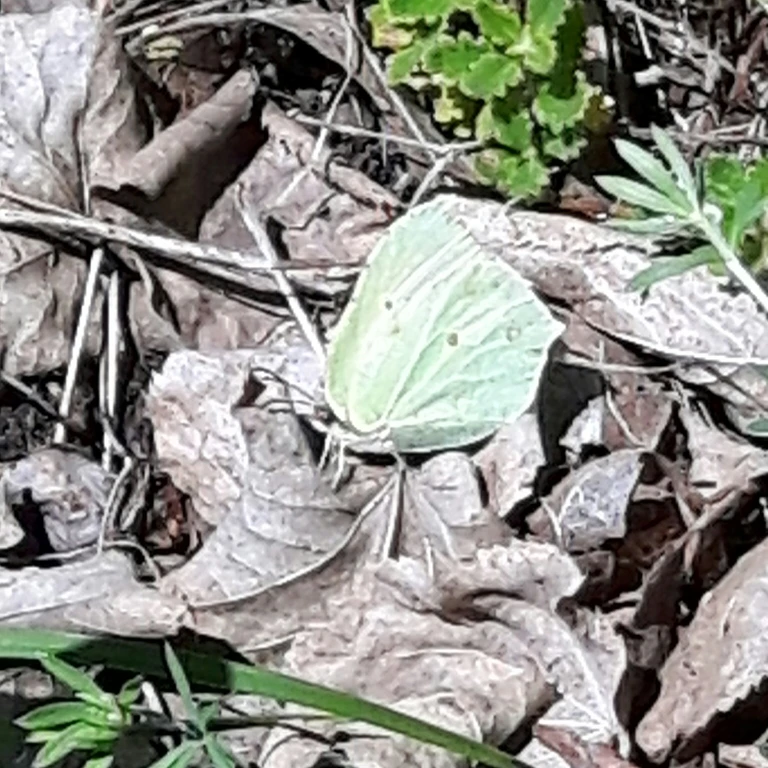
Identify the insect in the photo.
Gonepteryx rhamni
